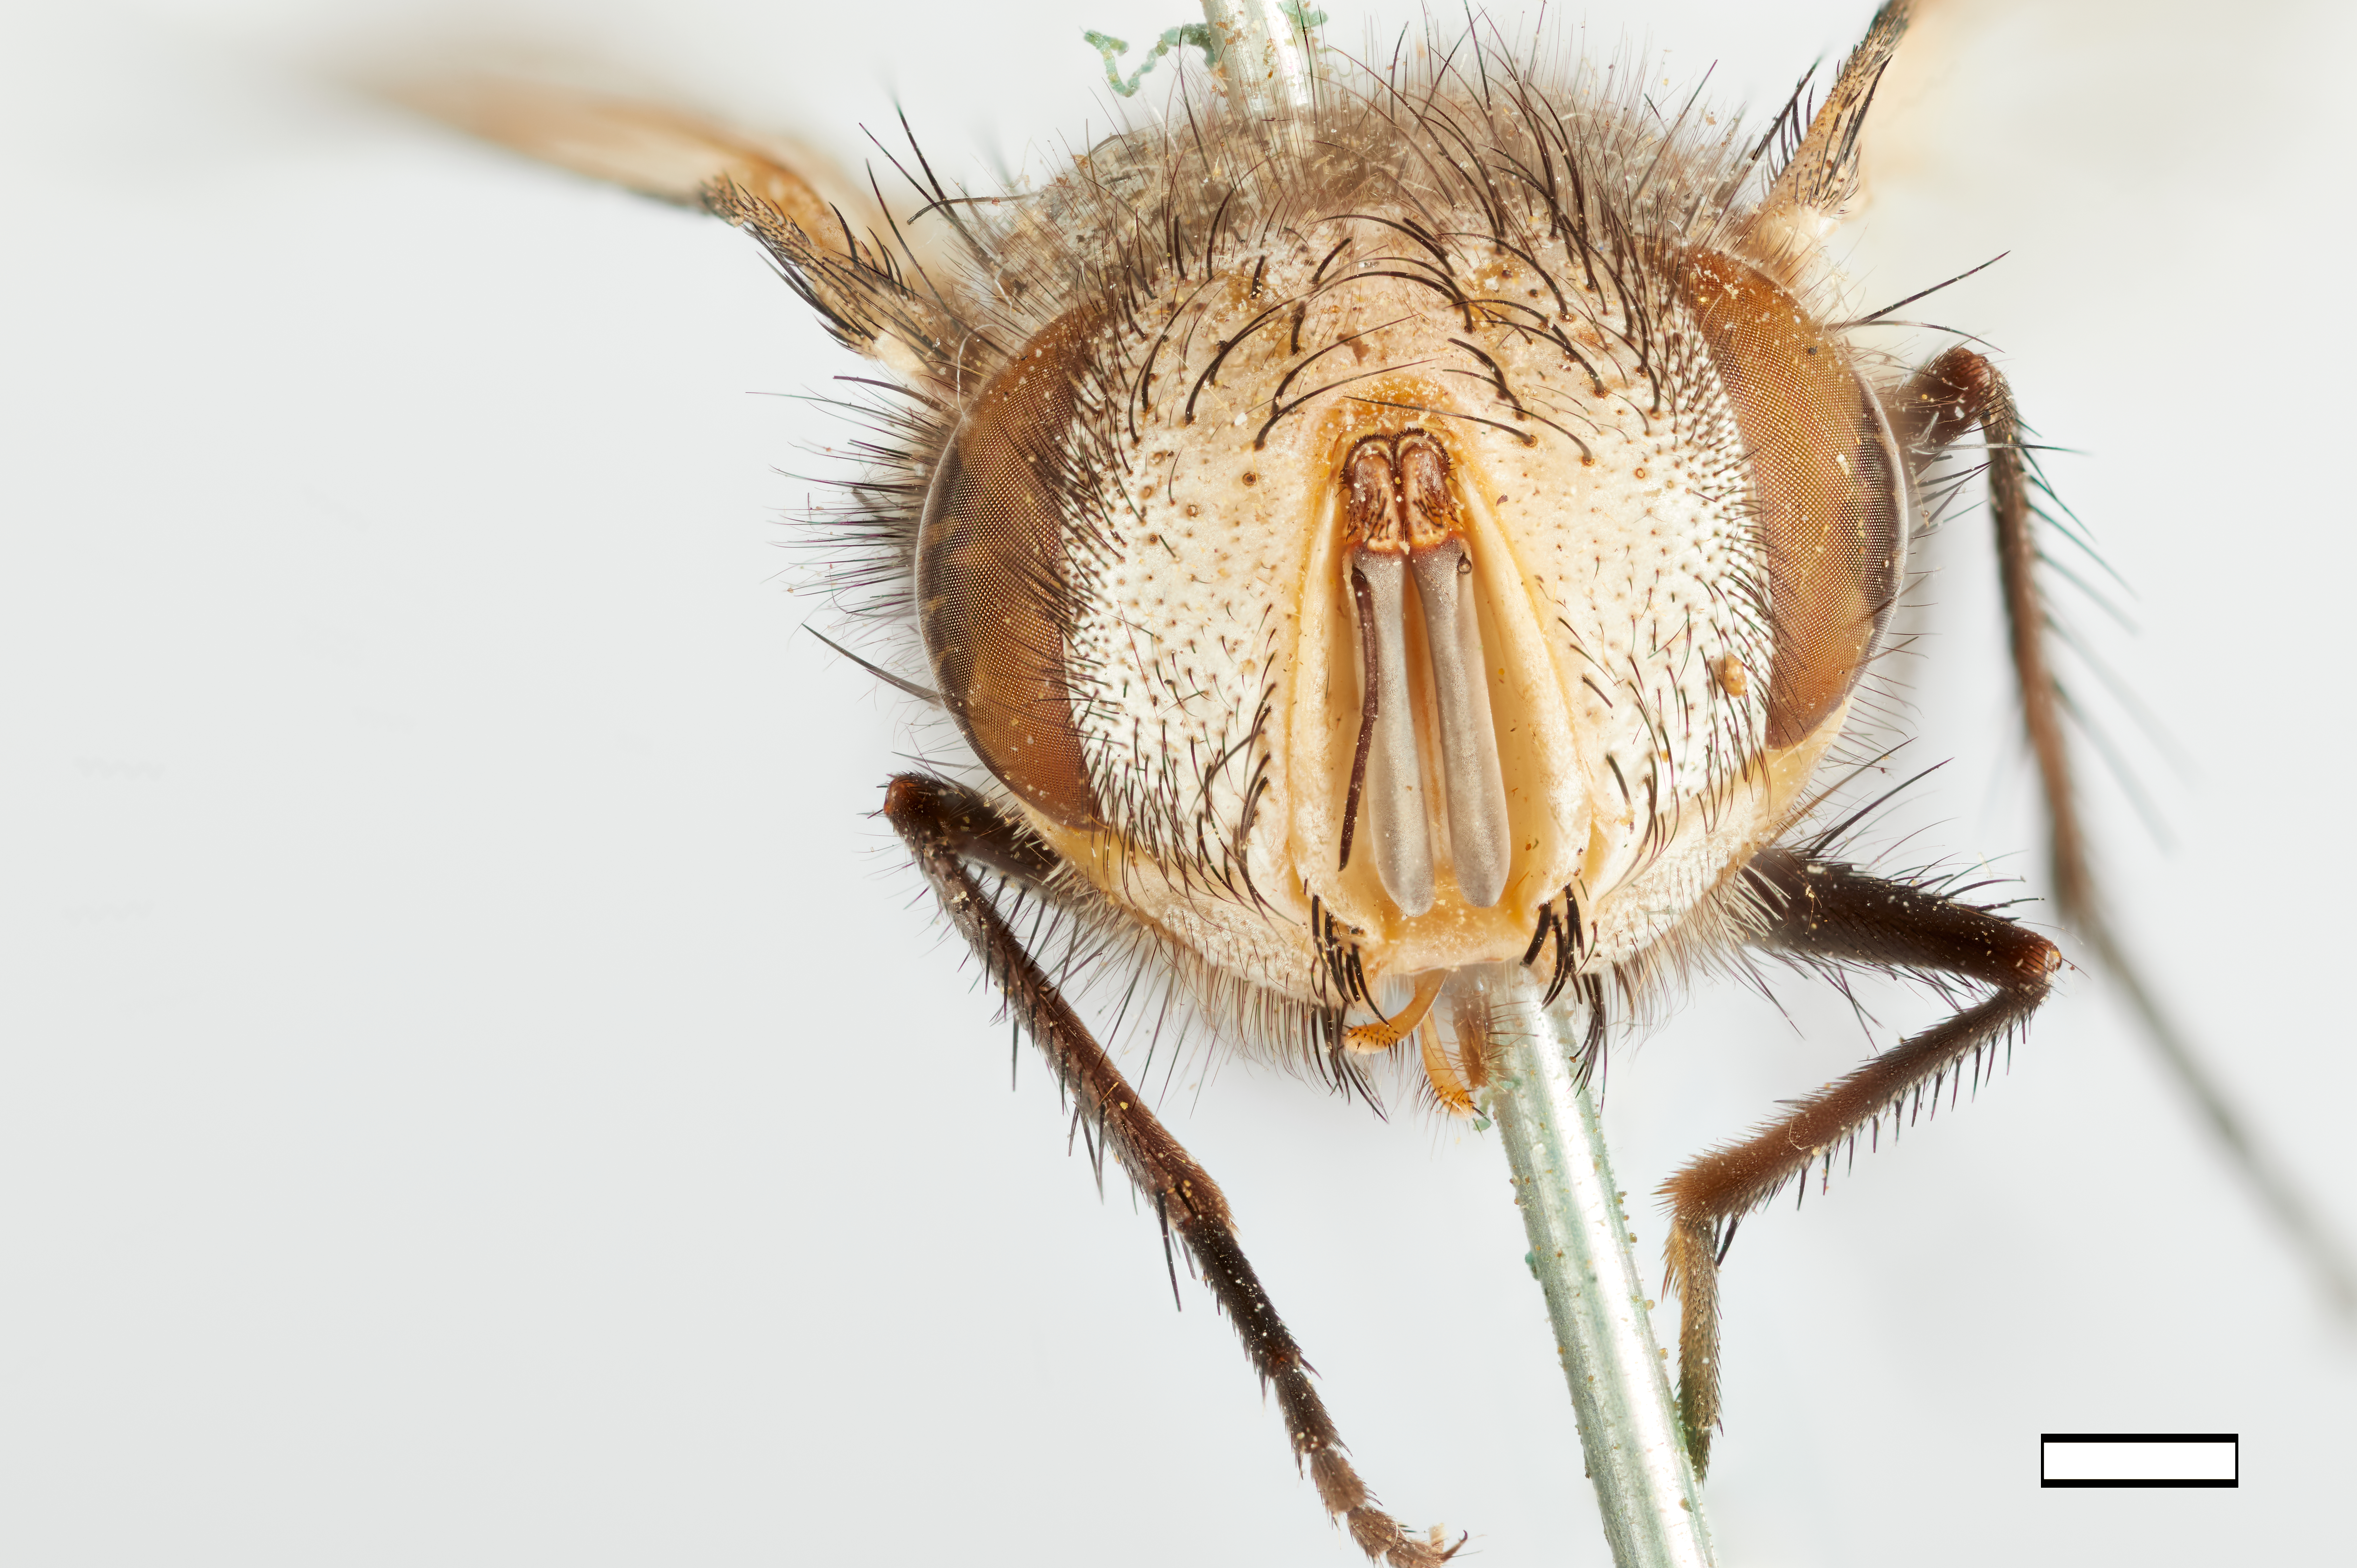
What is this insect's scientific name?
Trophoctonus insularis (also Gonia turgida)
